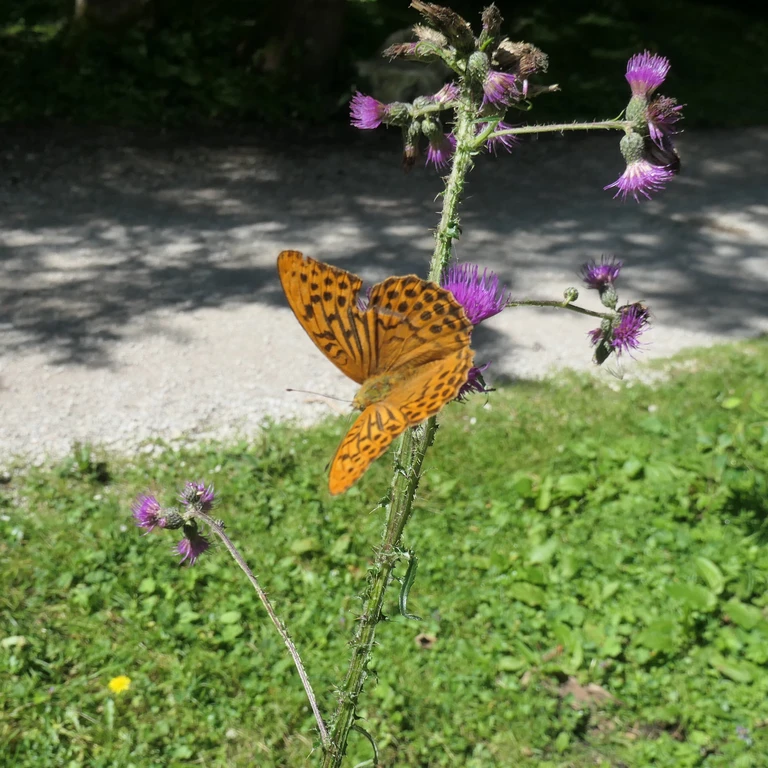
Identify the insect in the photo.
Argynnis paphia
